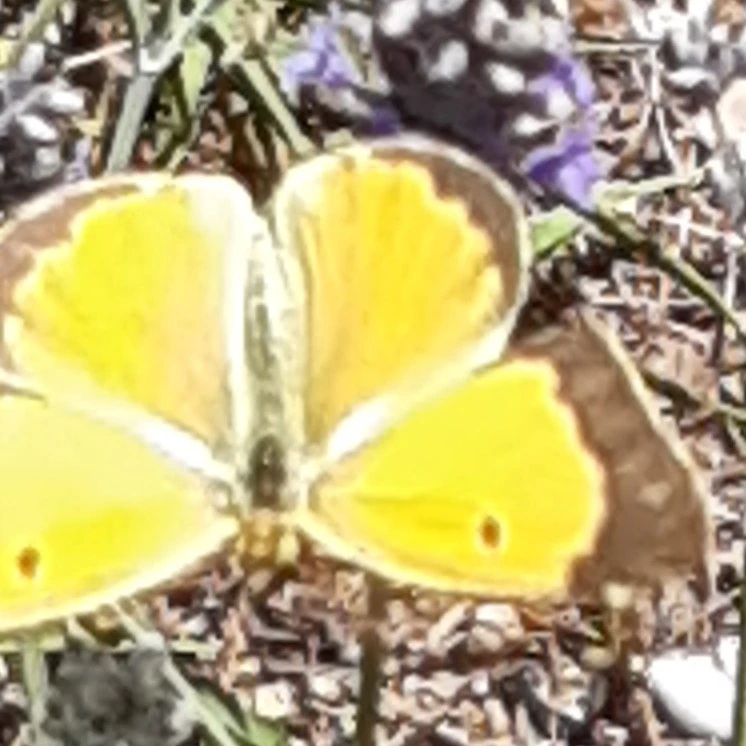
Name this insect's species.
Colias croceus
